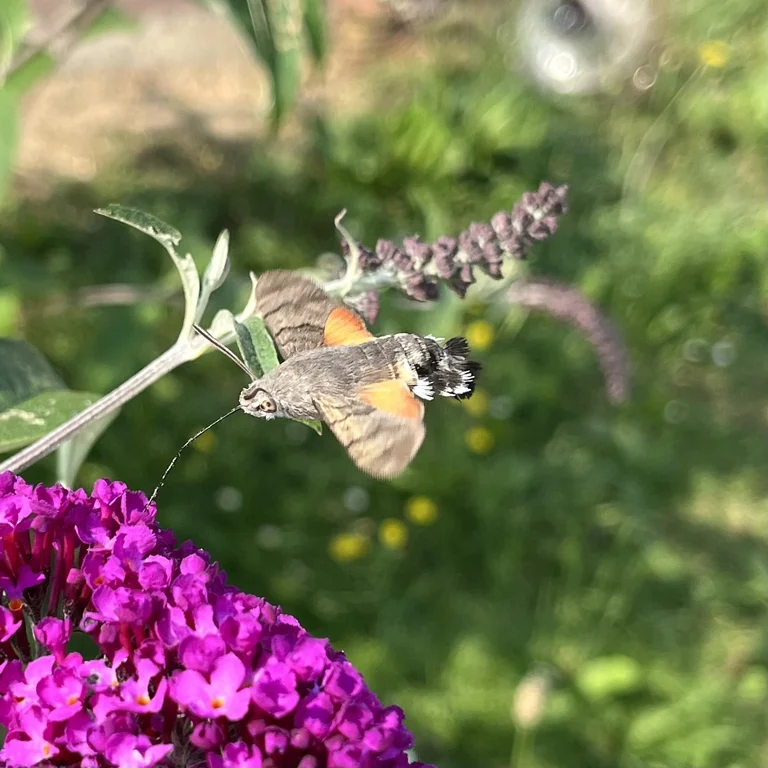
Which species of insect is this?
Macroglossum stellatarum
